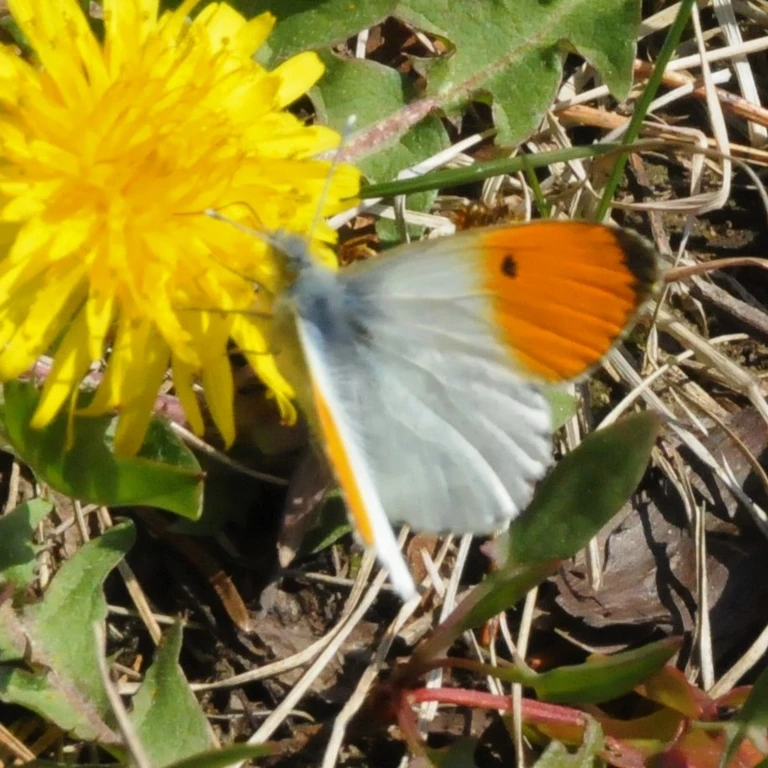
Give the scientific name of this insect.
Anthocharis cardamines
